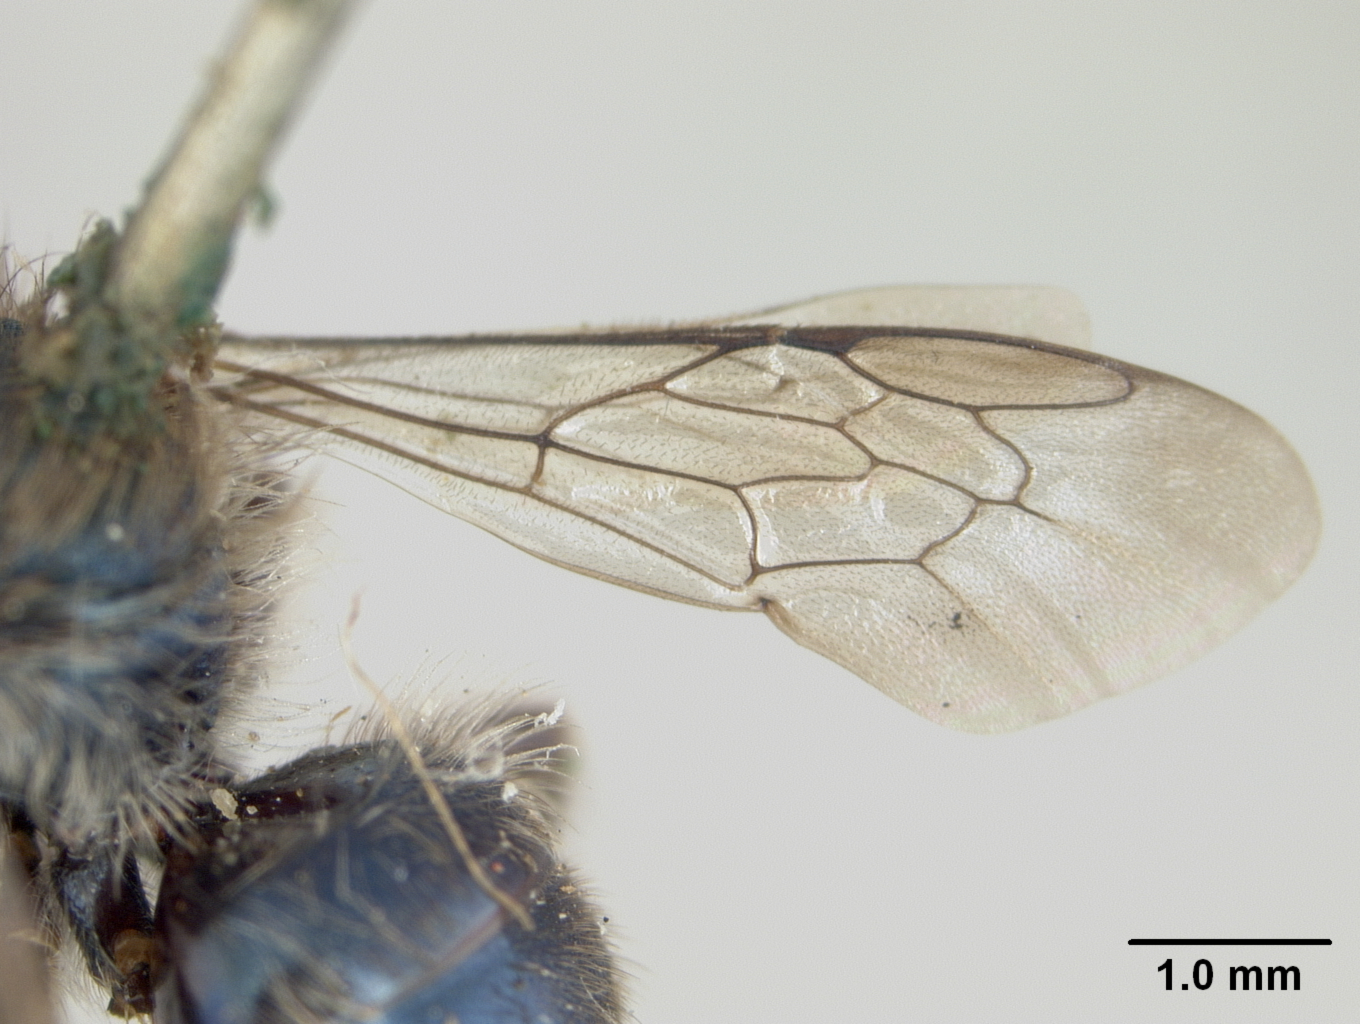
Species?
Osmia aprilina
